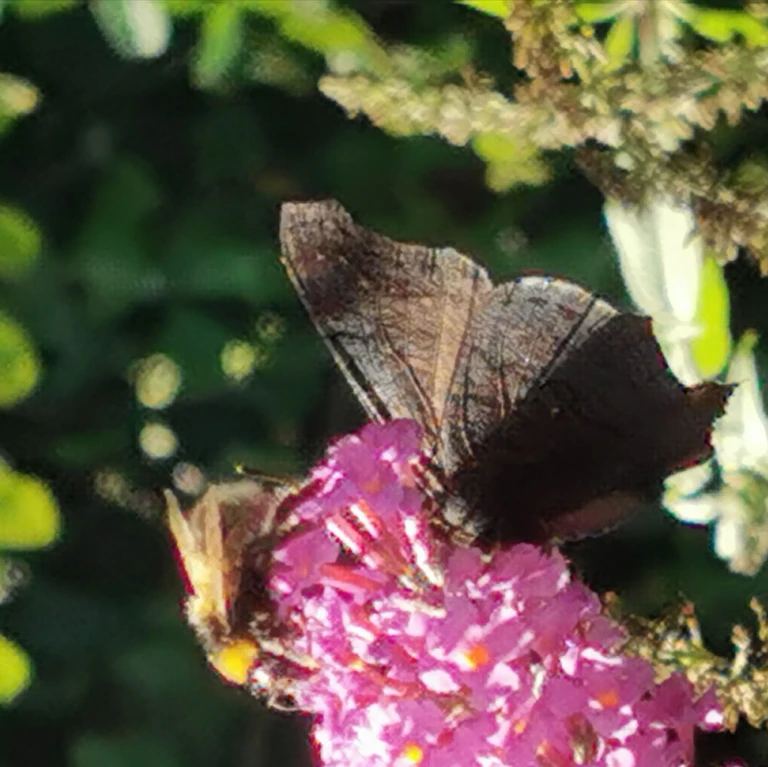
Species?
Aglais io
